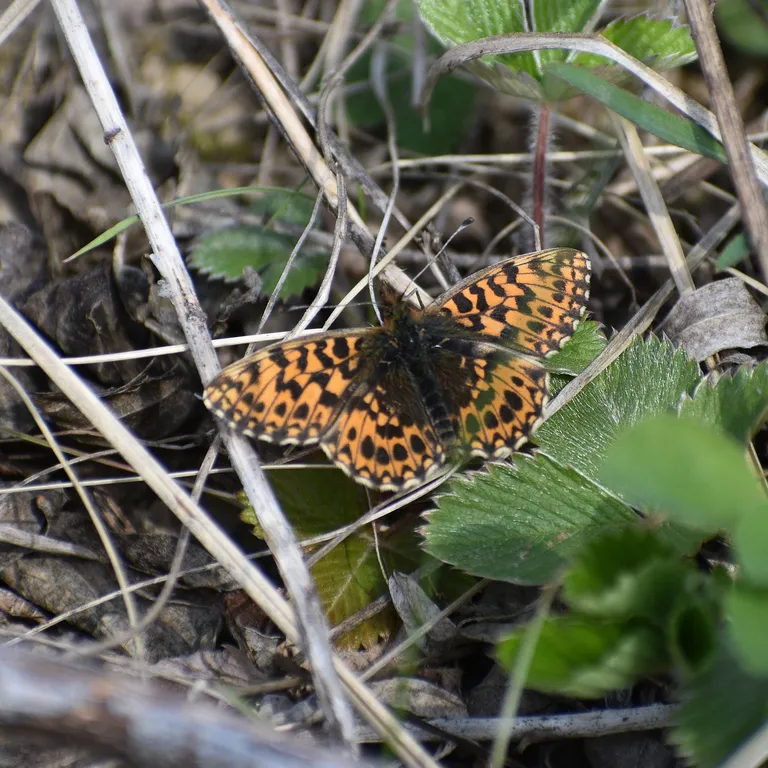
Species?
Boloria dia
